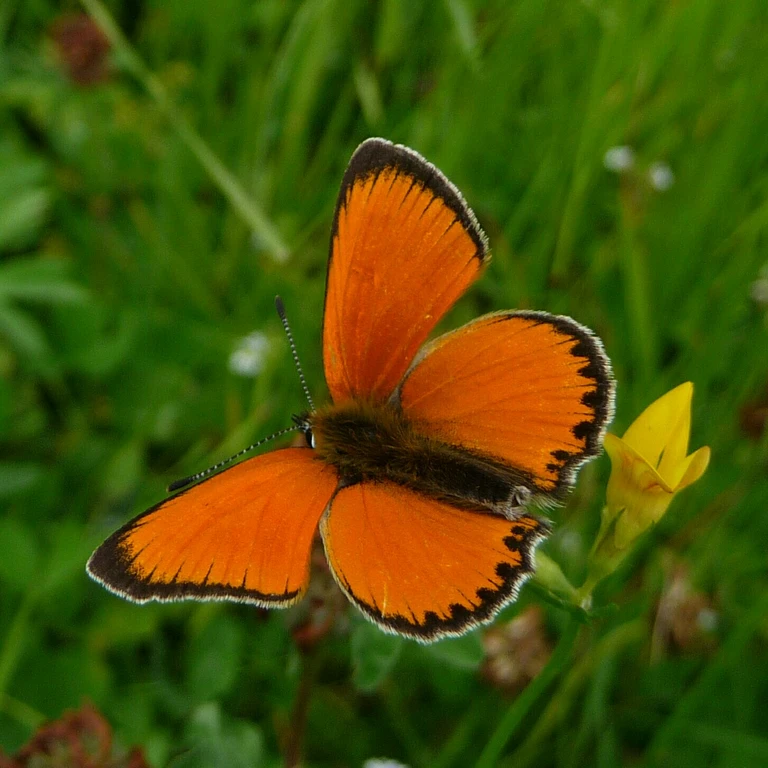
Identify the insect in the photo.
Lycaena virgaureae
